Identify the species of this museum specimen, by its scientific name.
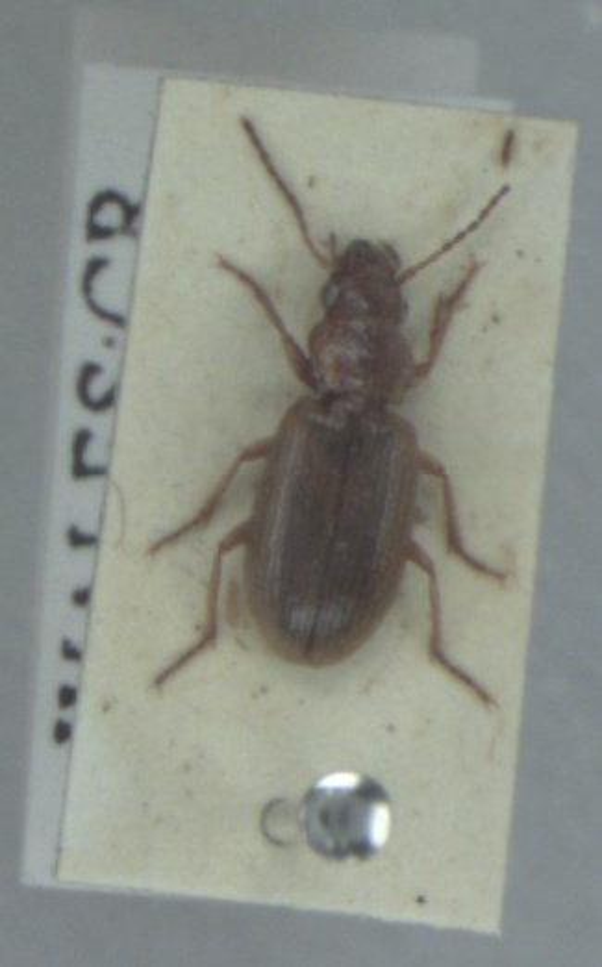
Dicheirotrichus gustavii
